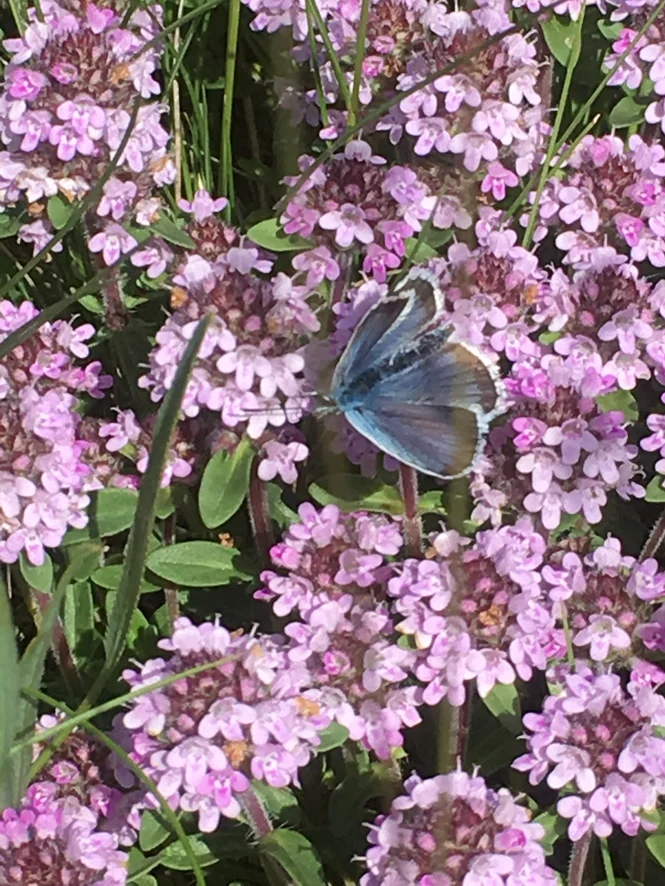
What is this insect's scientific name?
Plebejus argus
